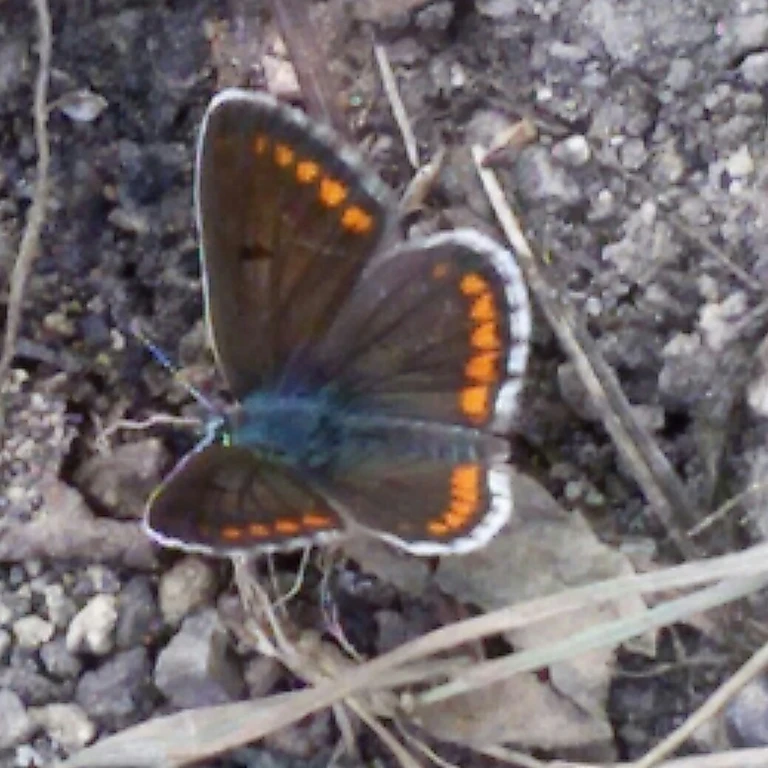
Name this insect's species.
Aricia agestis/artaxerxes
